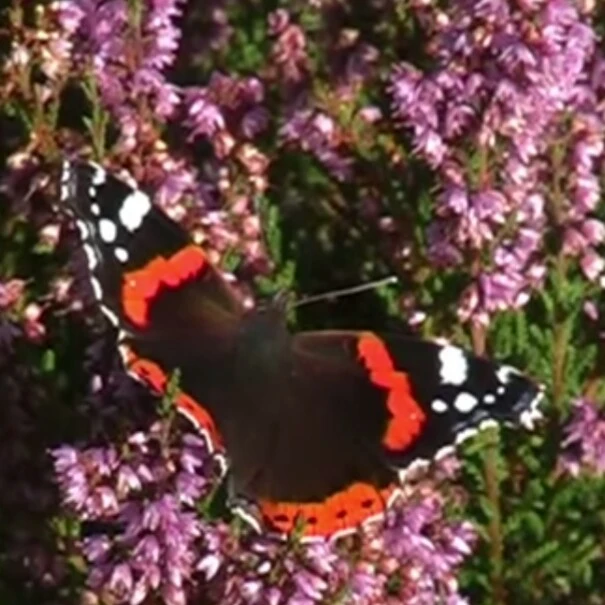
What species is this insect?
Vanessa atalanta
